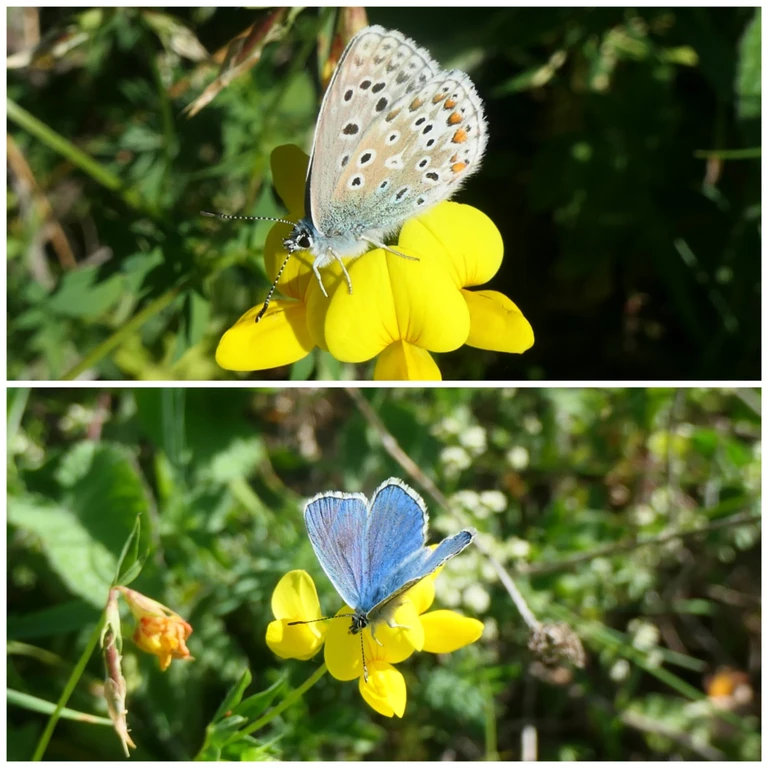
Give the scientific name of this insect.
Lysandra bellargus
